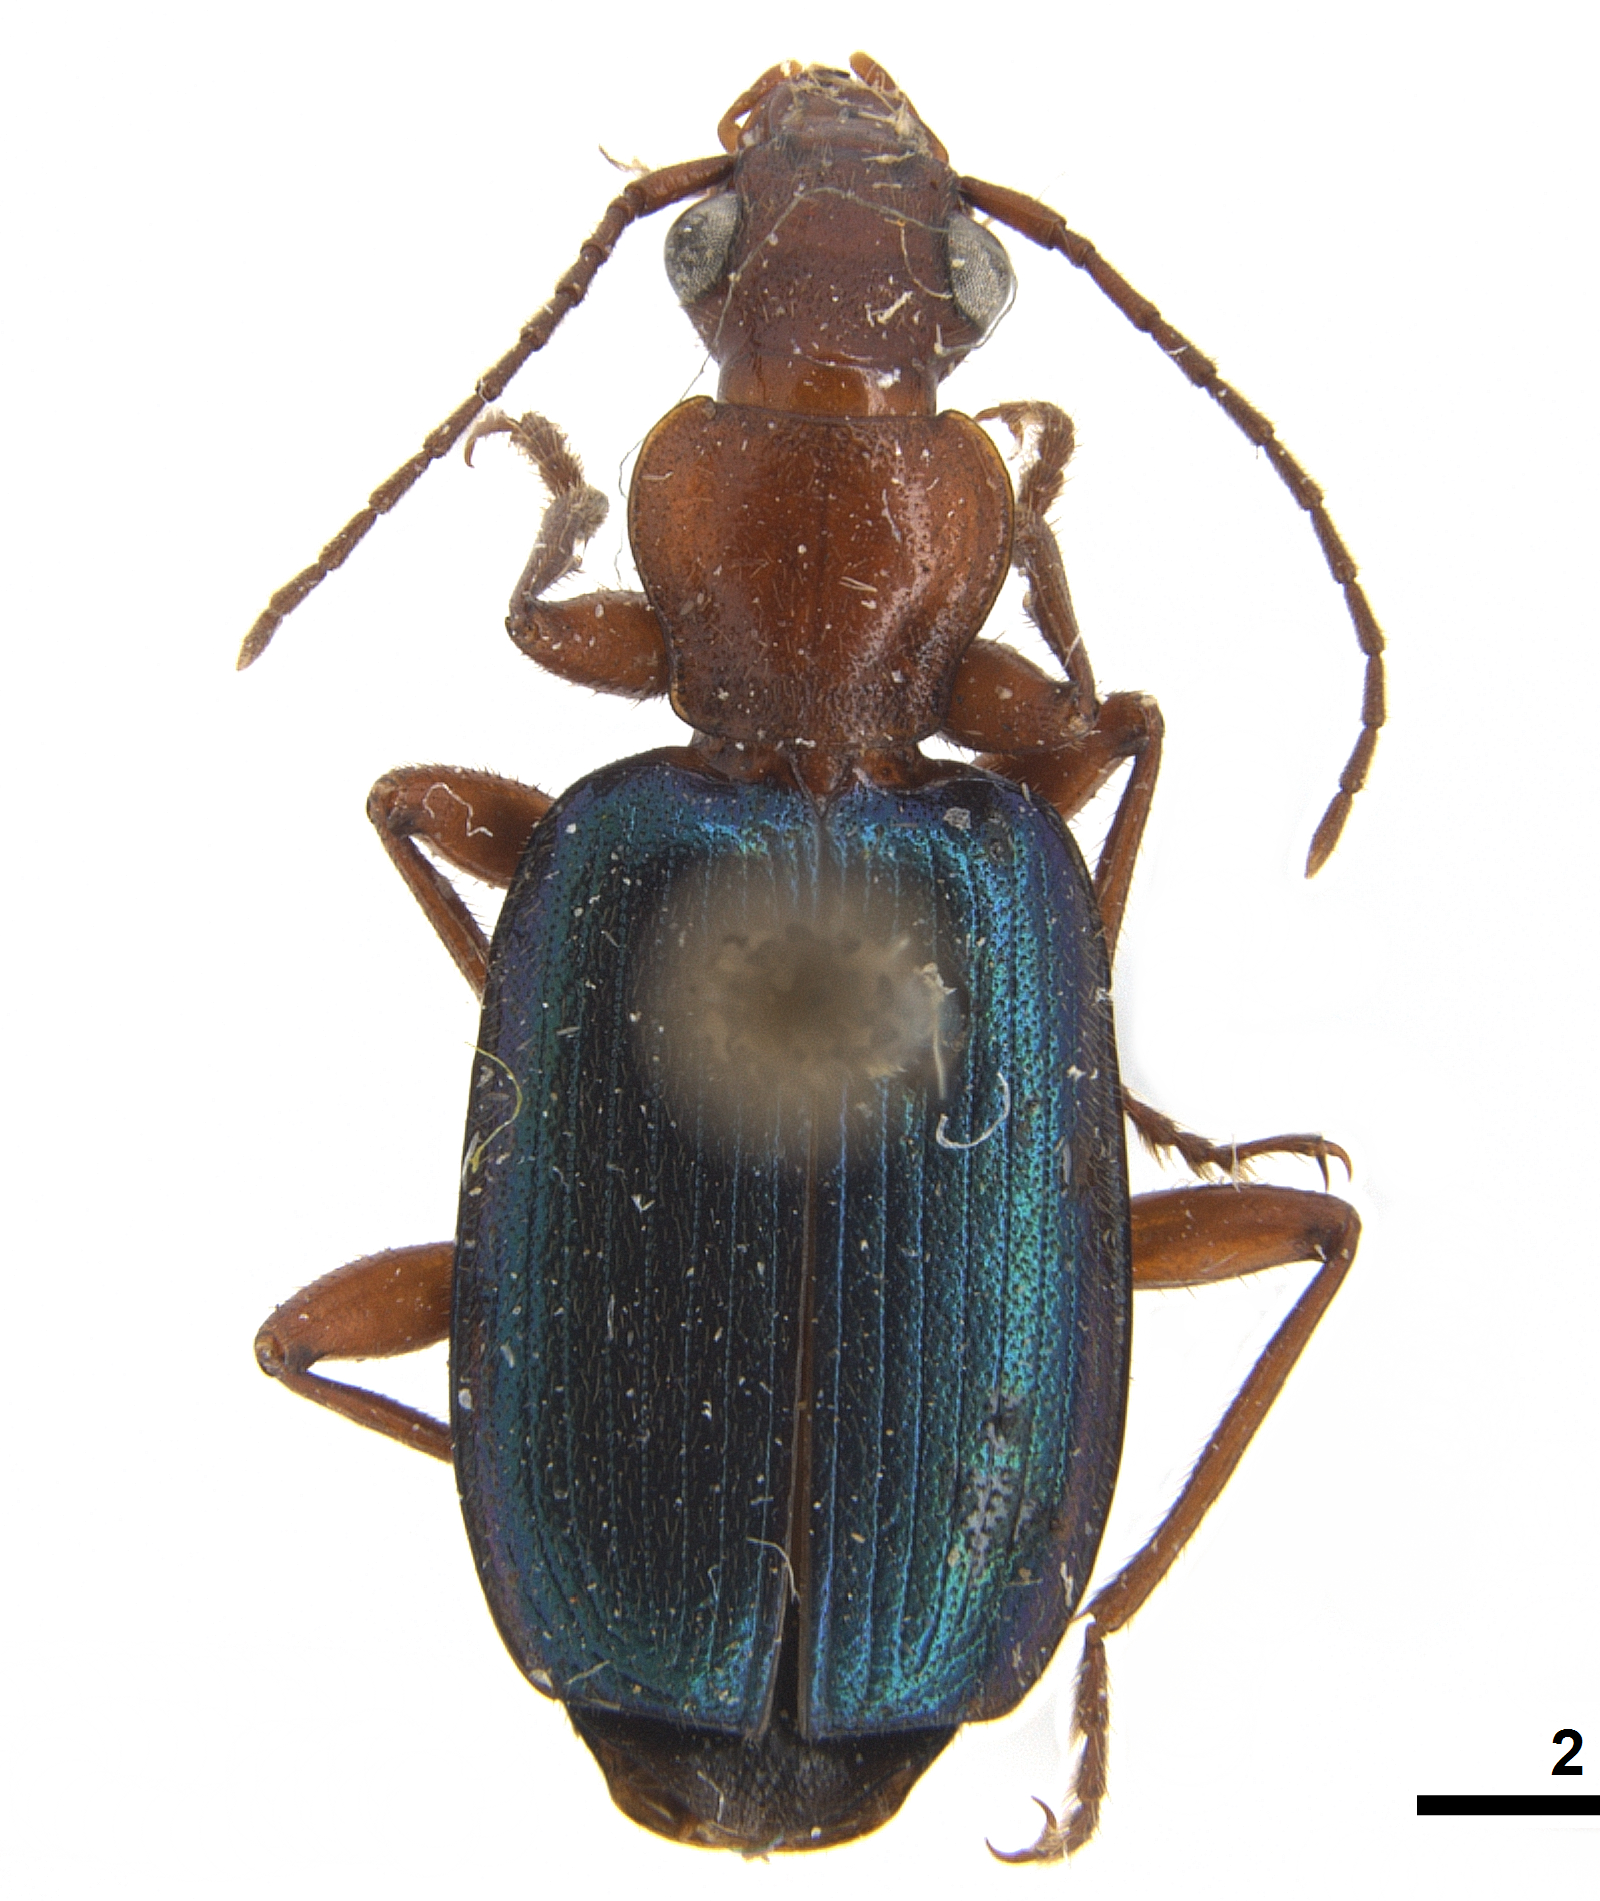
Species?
Tecnophilus croceicollis
